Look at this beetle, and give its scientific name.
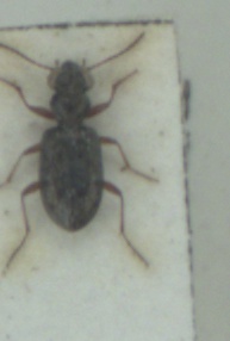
Asaphidion stierlini
